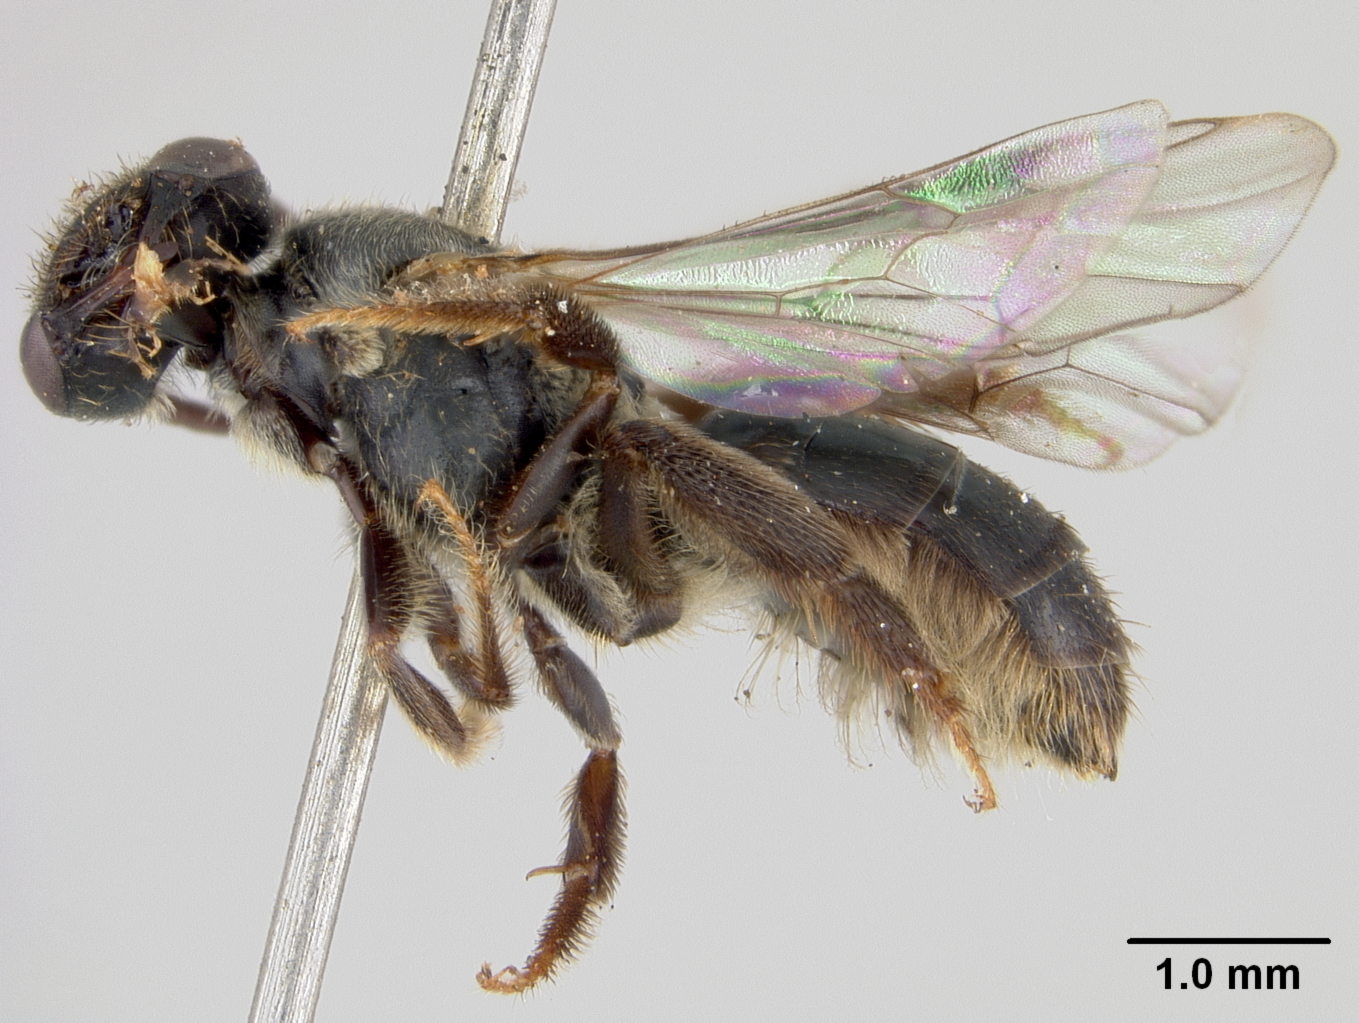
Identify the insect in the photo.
Halictus caroli
